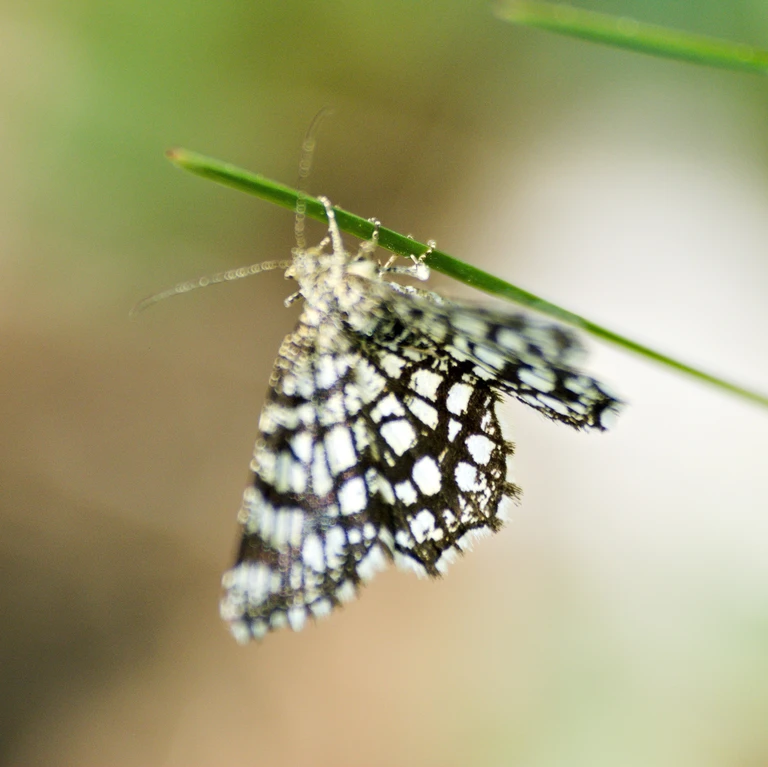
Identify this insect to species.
Chiasmia clathrata
